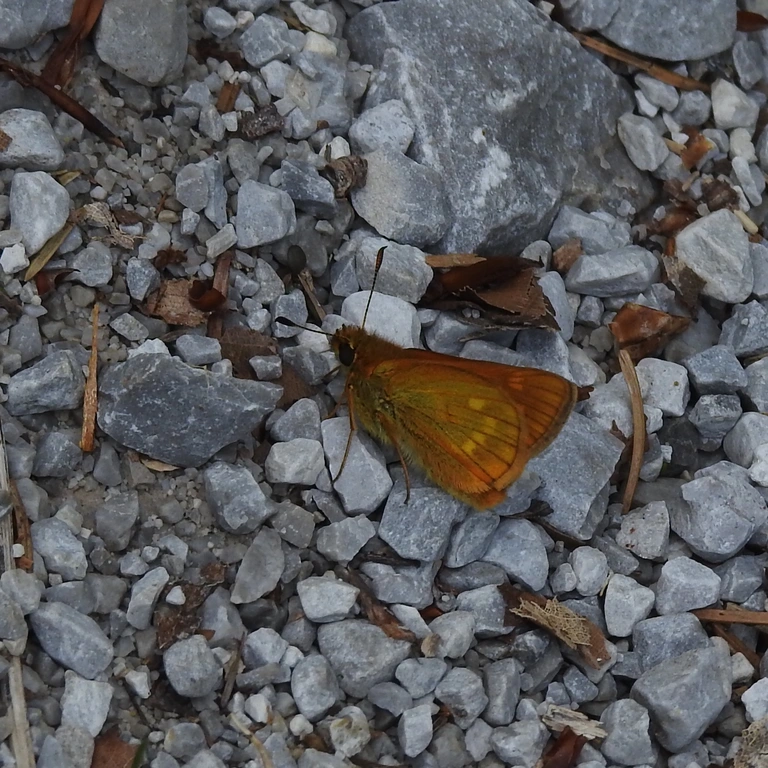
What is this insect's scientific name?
Ochlodes sylvanus (also Ochlodes venata)
